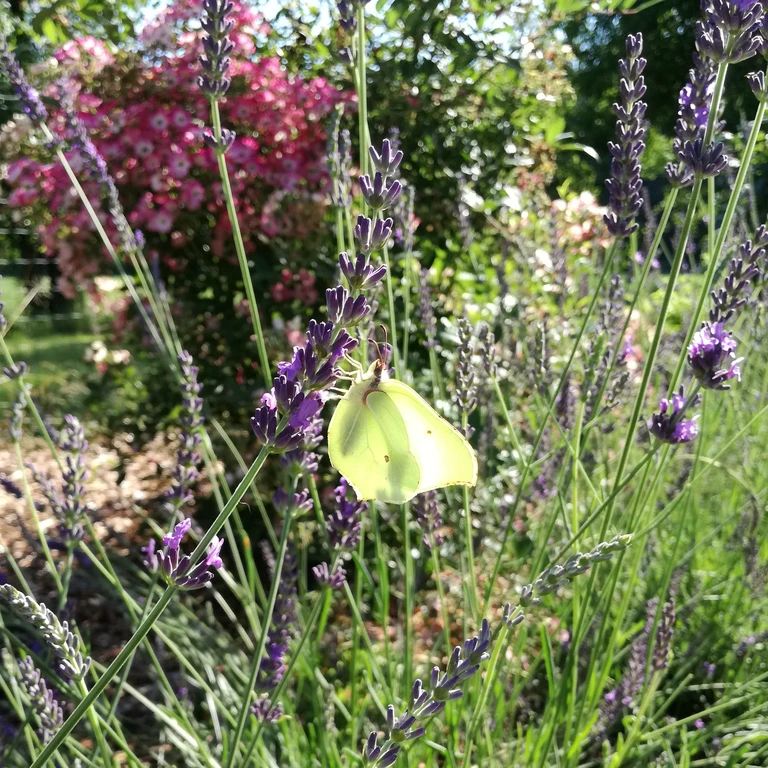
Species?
Gonepteryx rhamni
